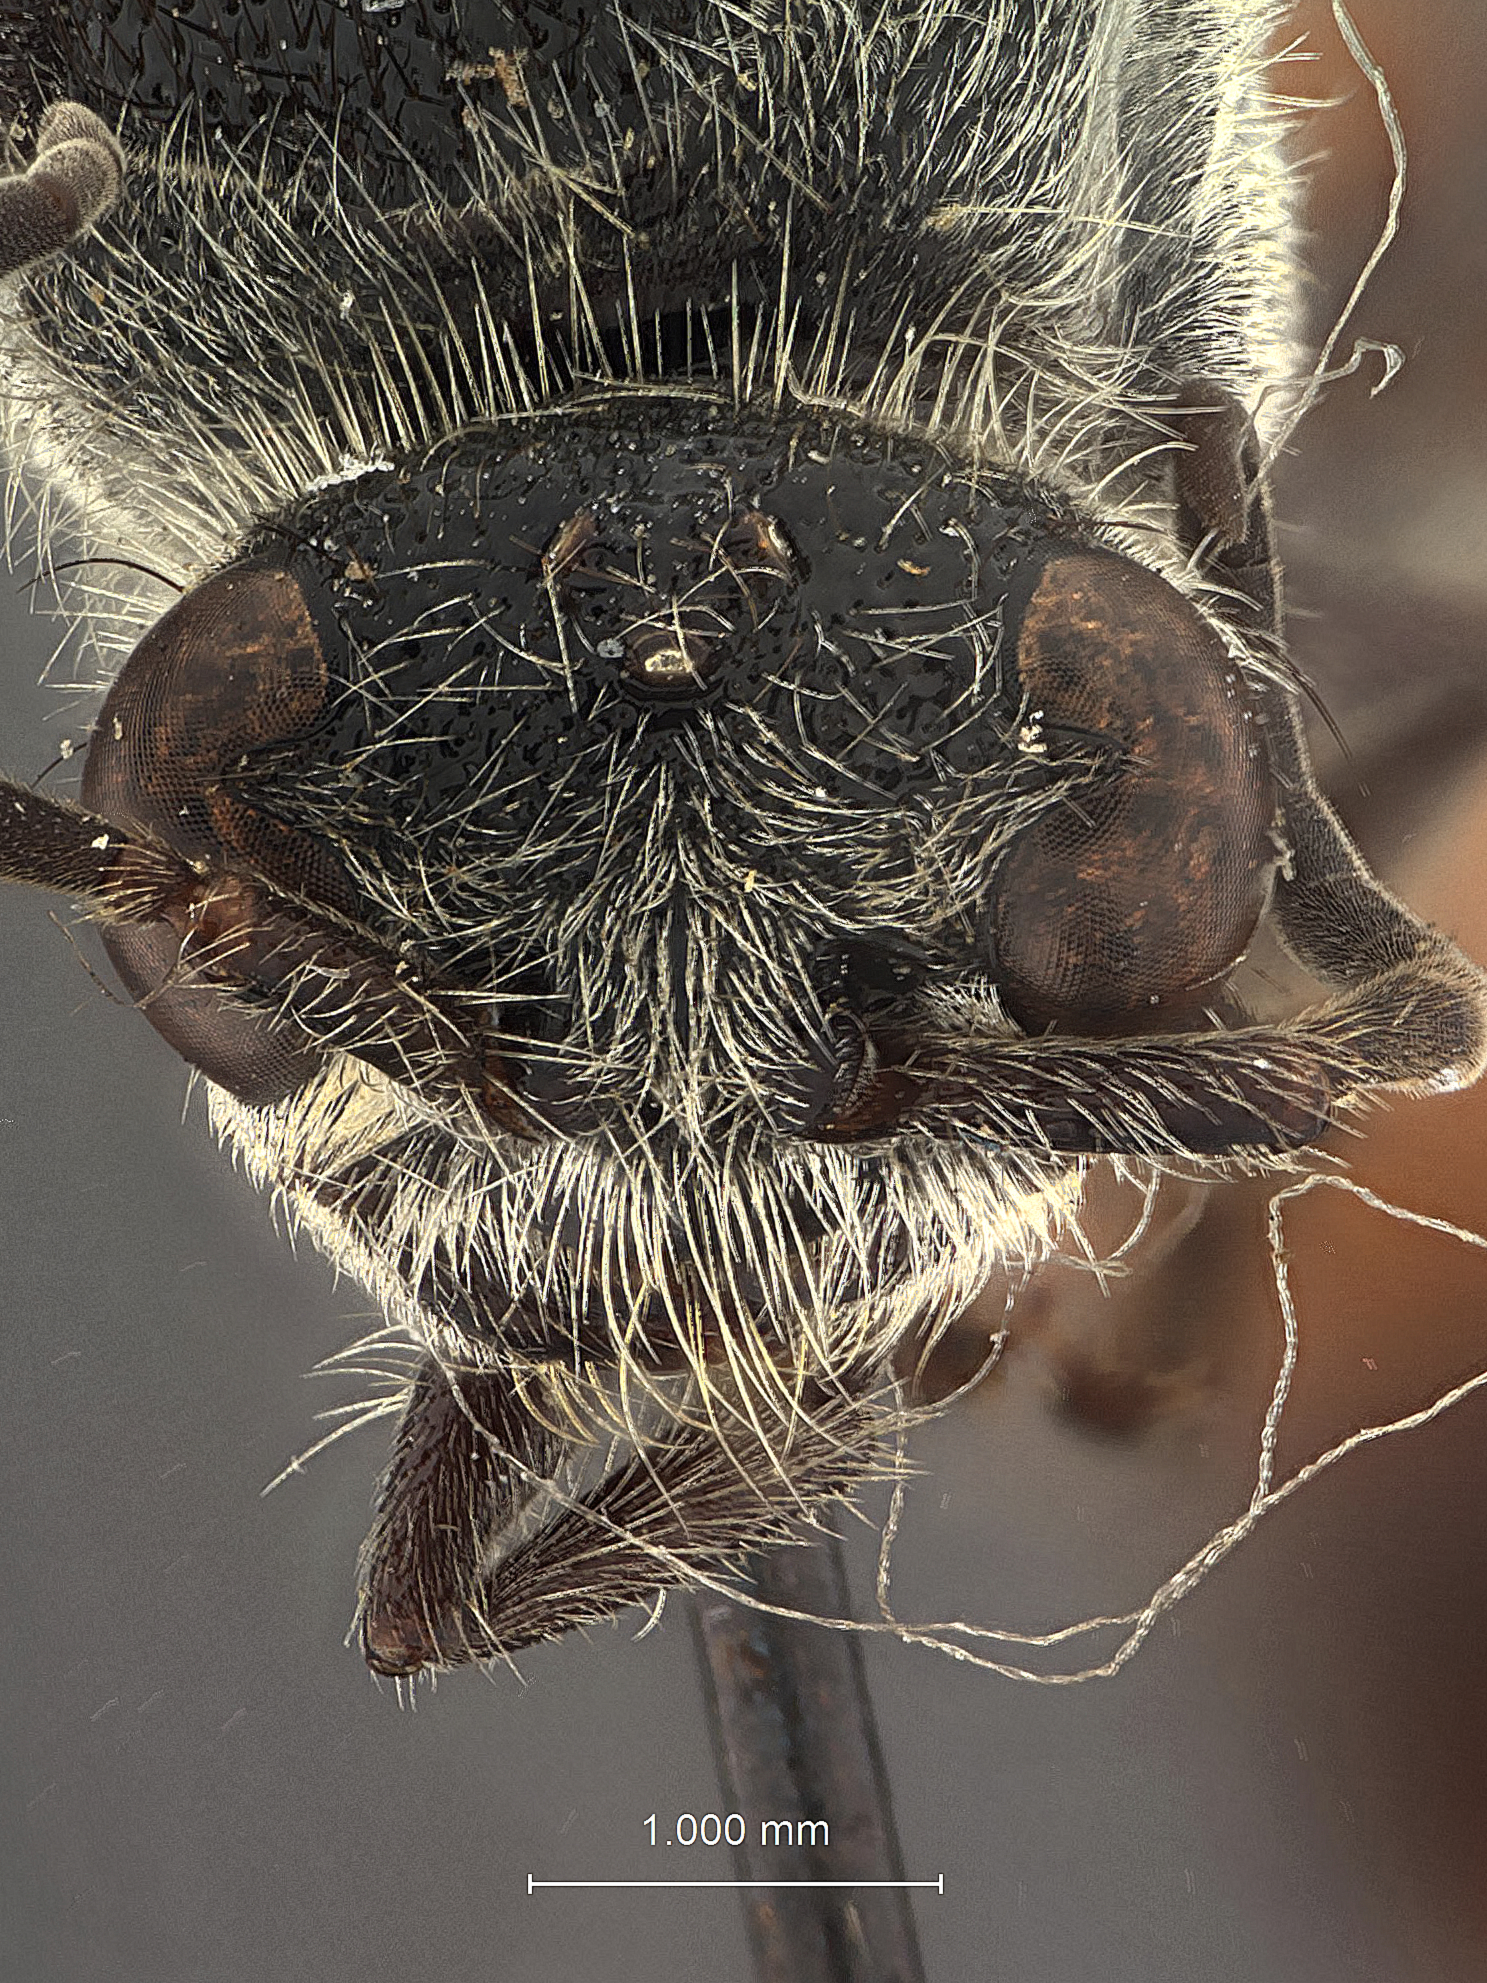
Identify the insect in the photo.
Trogaspidia minor
